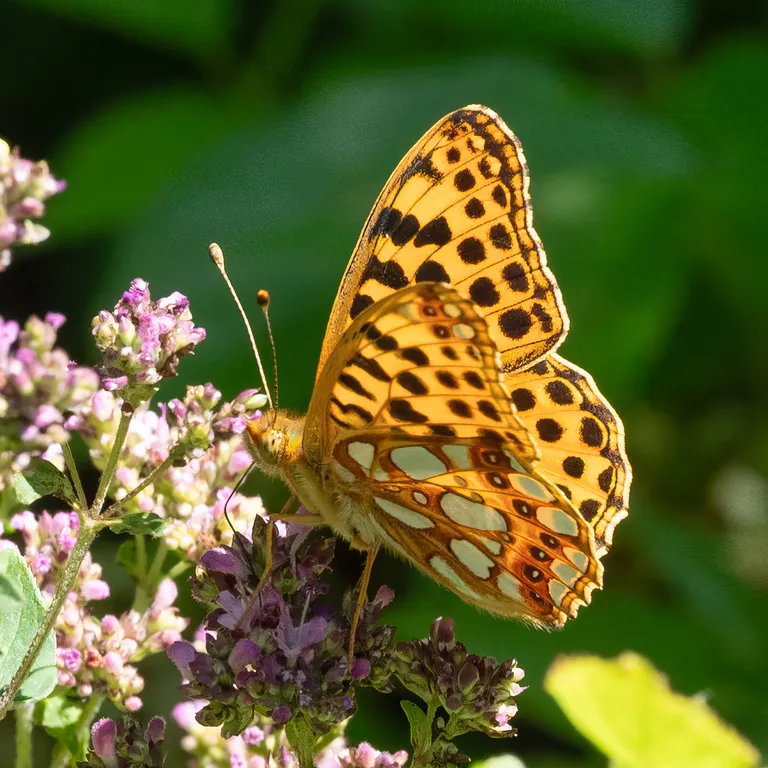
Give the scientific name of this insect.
Issoria lathonia
